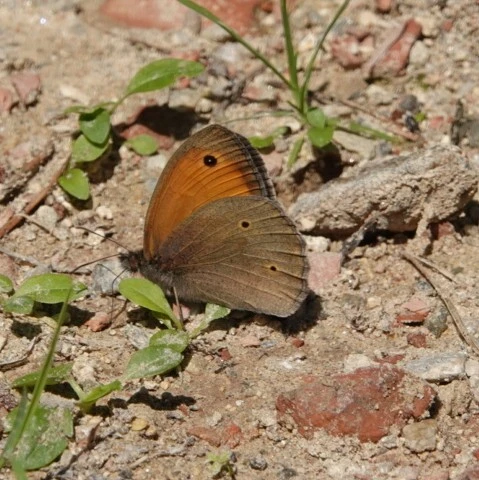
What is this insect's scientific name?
Maniola jurtina
